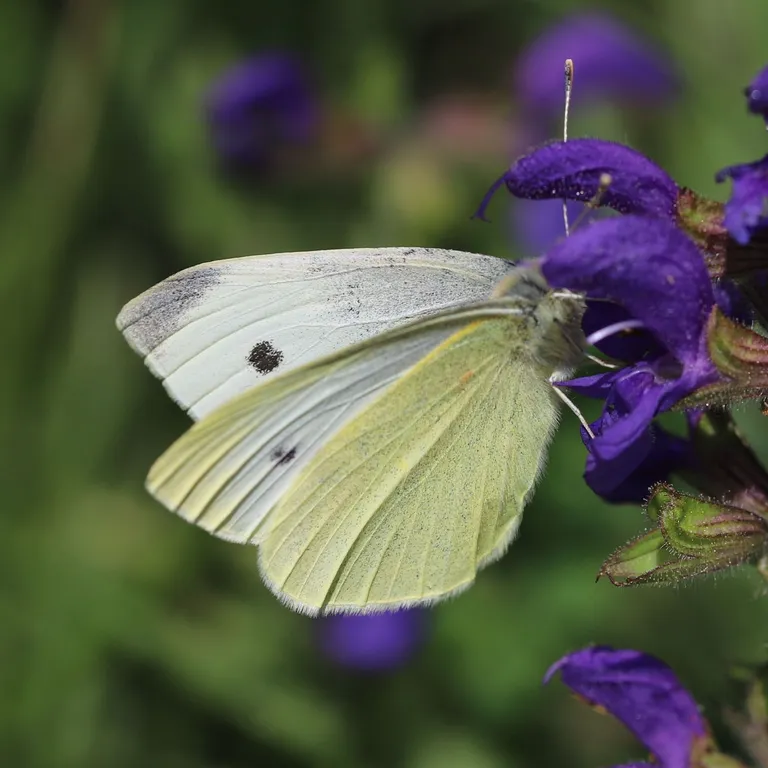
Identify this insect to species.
Pieris rapae
